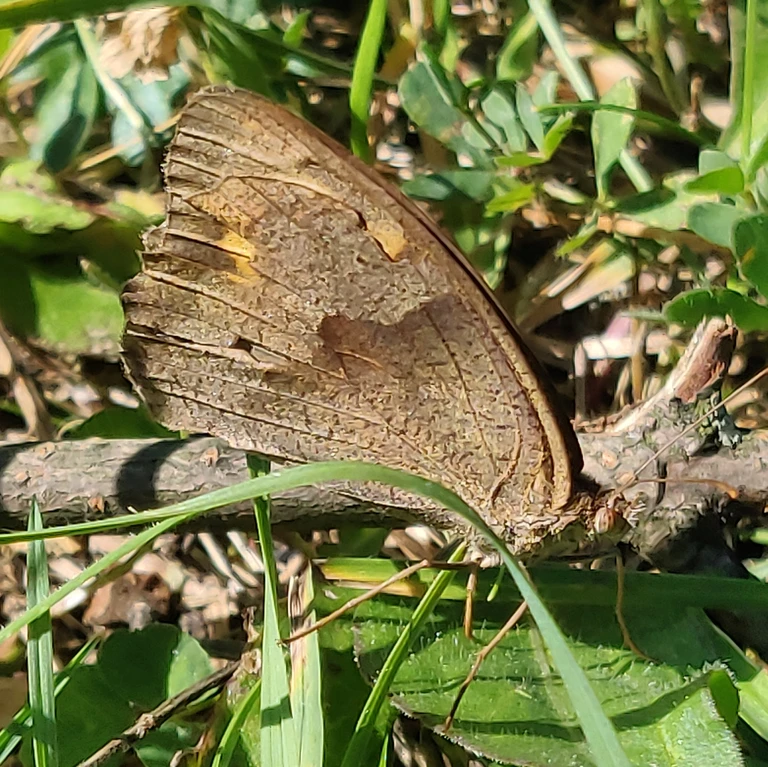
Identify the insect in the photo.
Maniola jurtina
